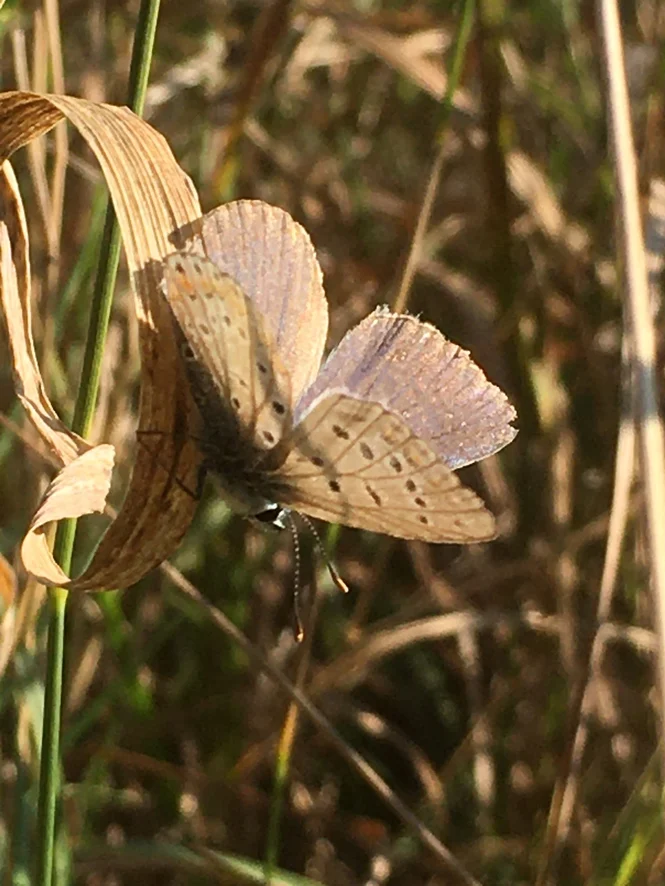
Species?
Polyommatus icarus
